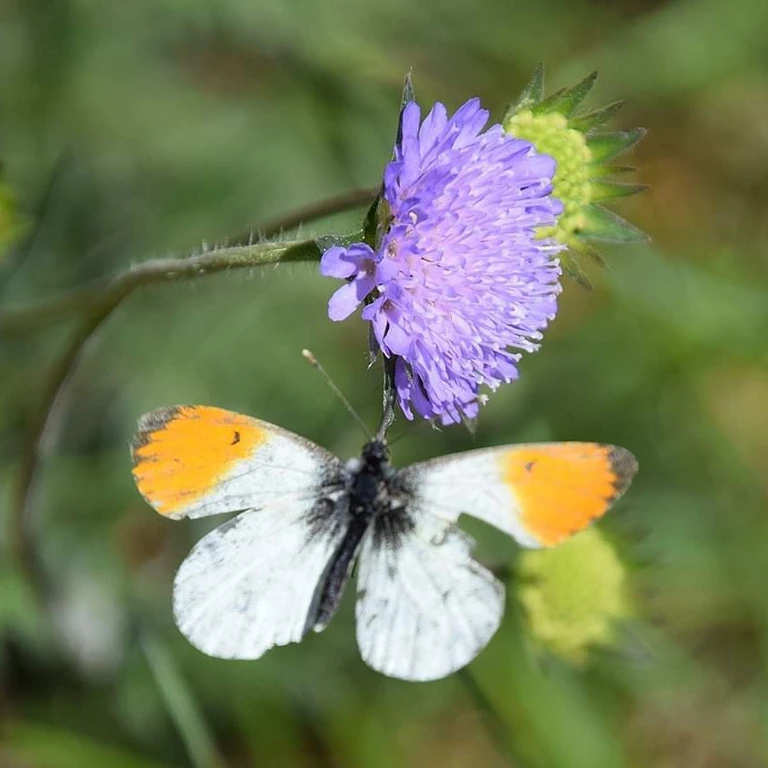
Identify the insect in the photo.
Anthocharis cardamines
